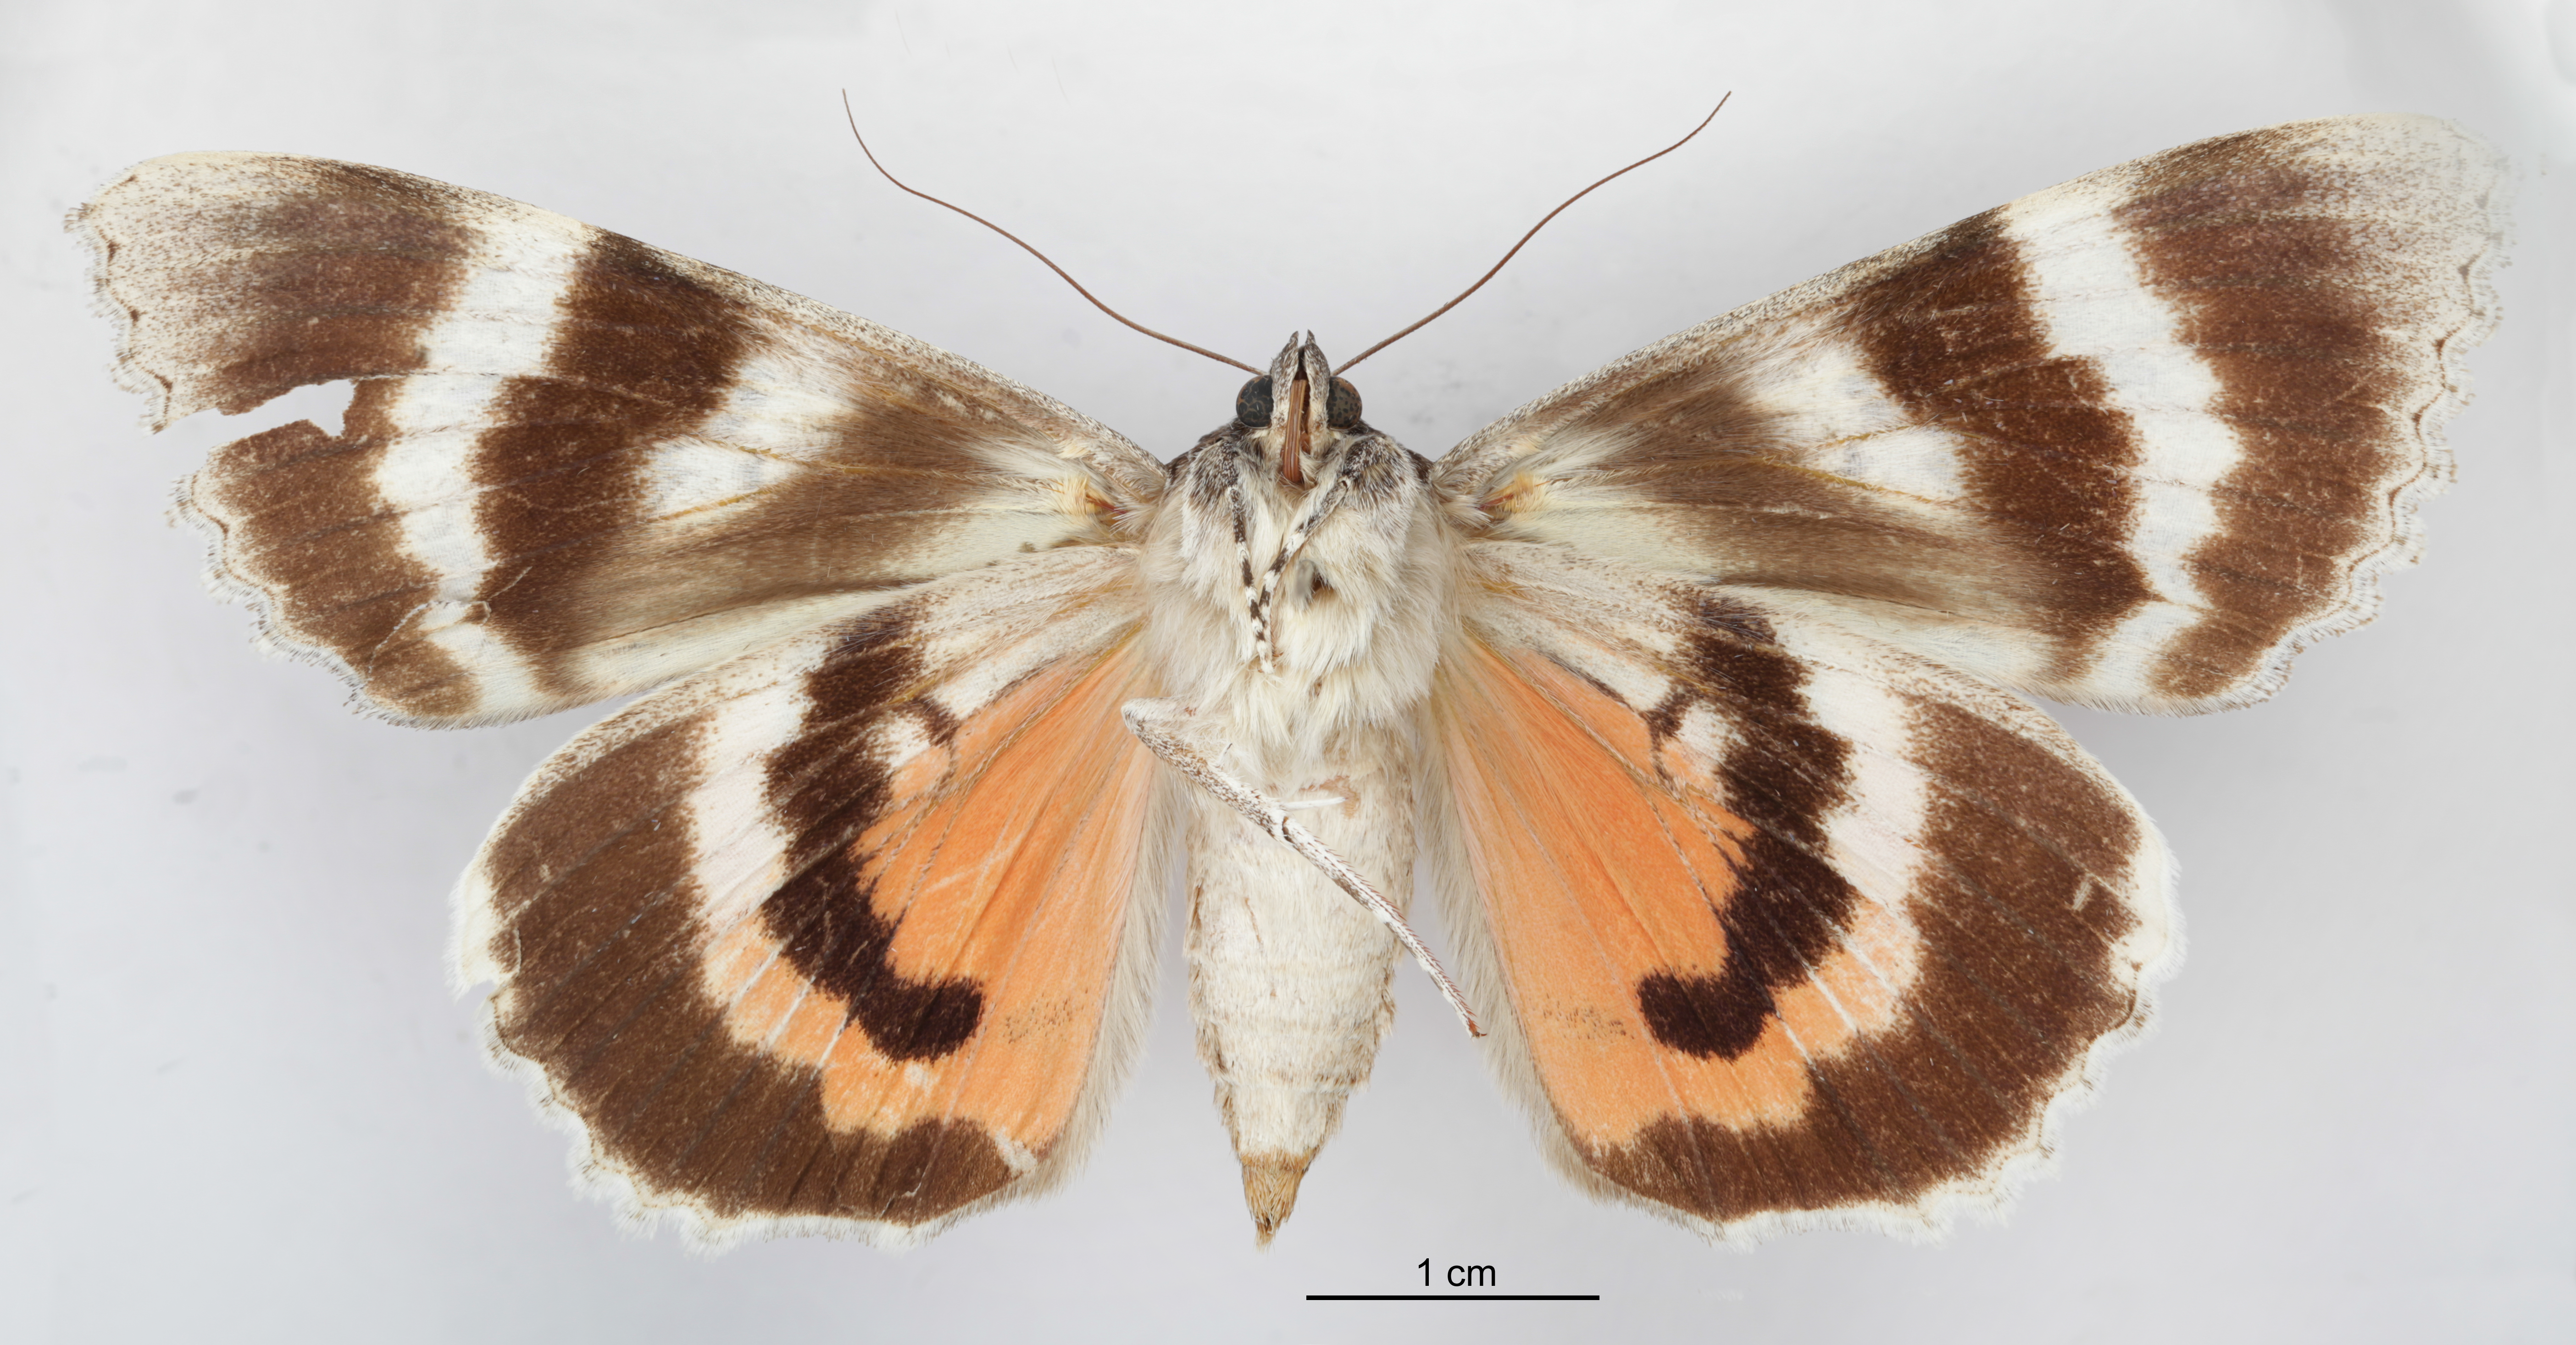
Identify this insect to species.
Catocala unijuga
